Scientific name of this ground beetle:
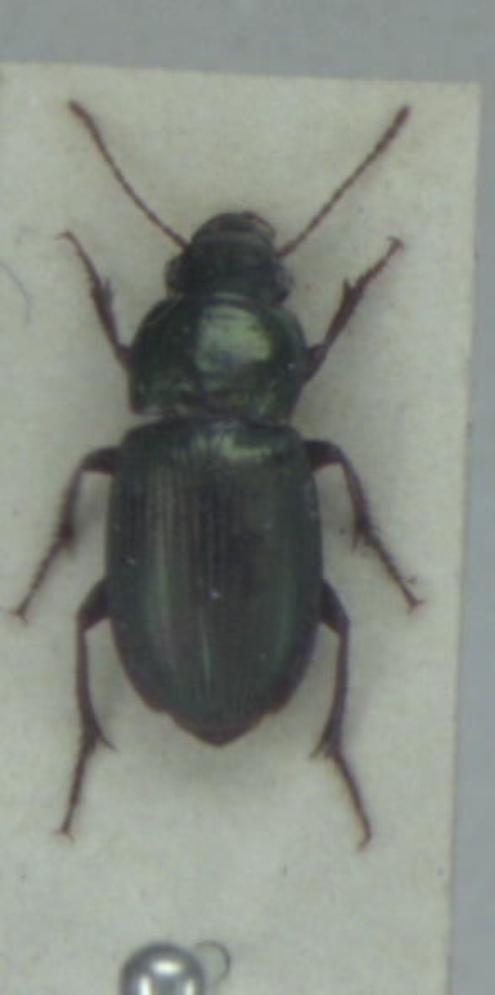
Harpalus affinis
